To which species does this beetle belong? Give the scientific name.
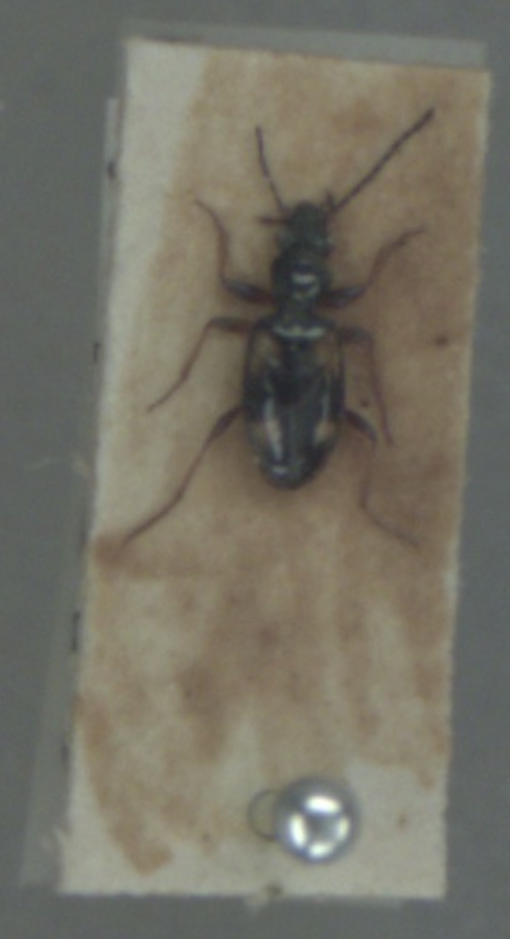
Bembidion illigeri
